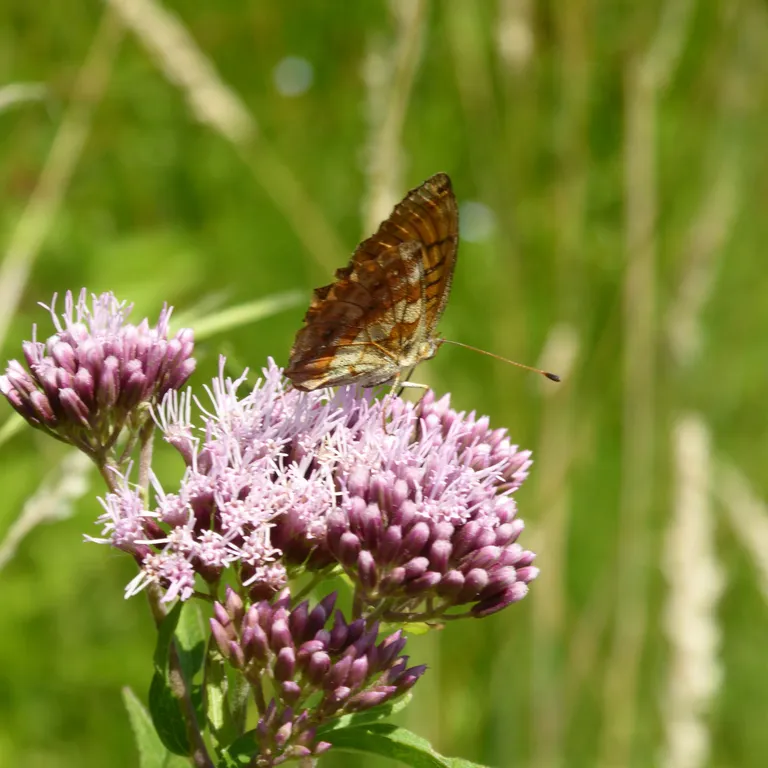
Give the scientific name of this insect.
Brenthis daphne
